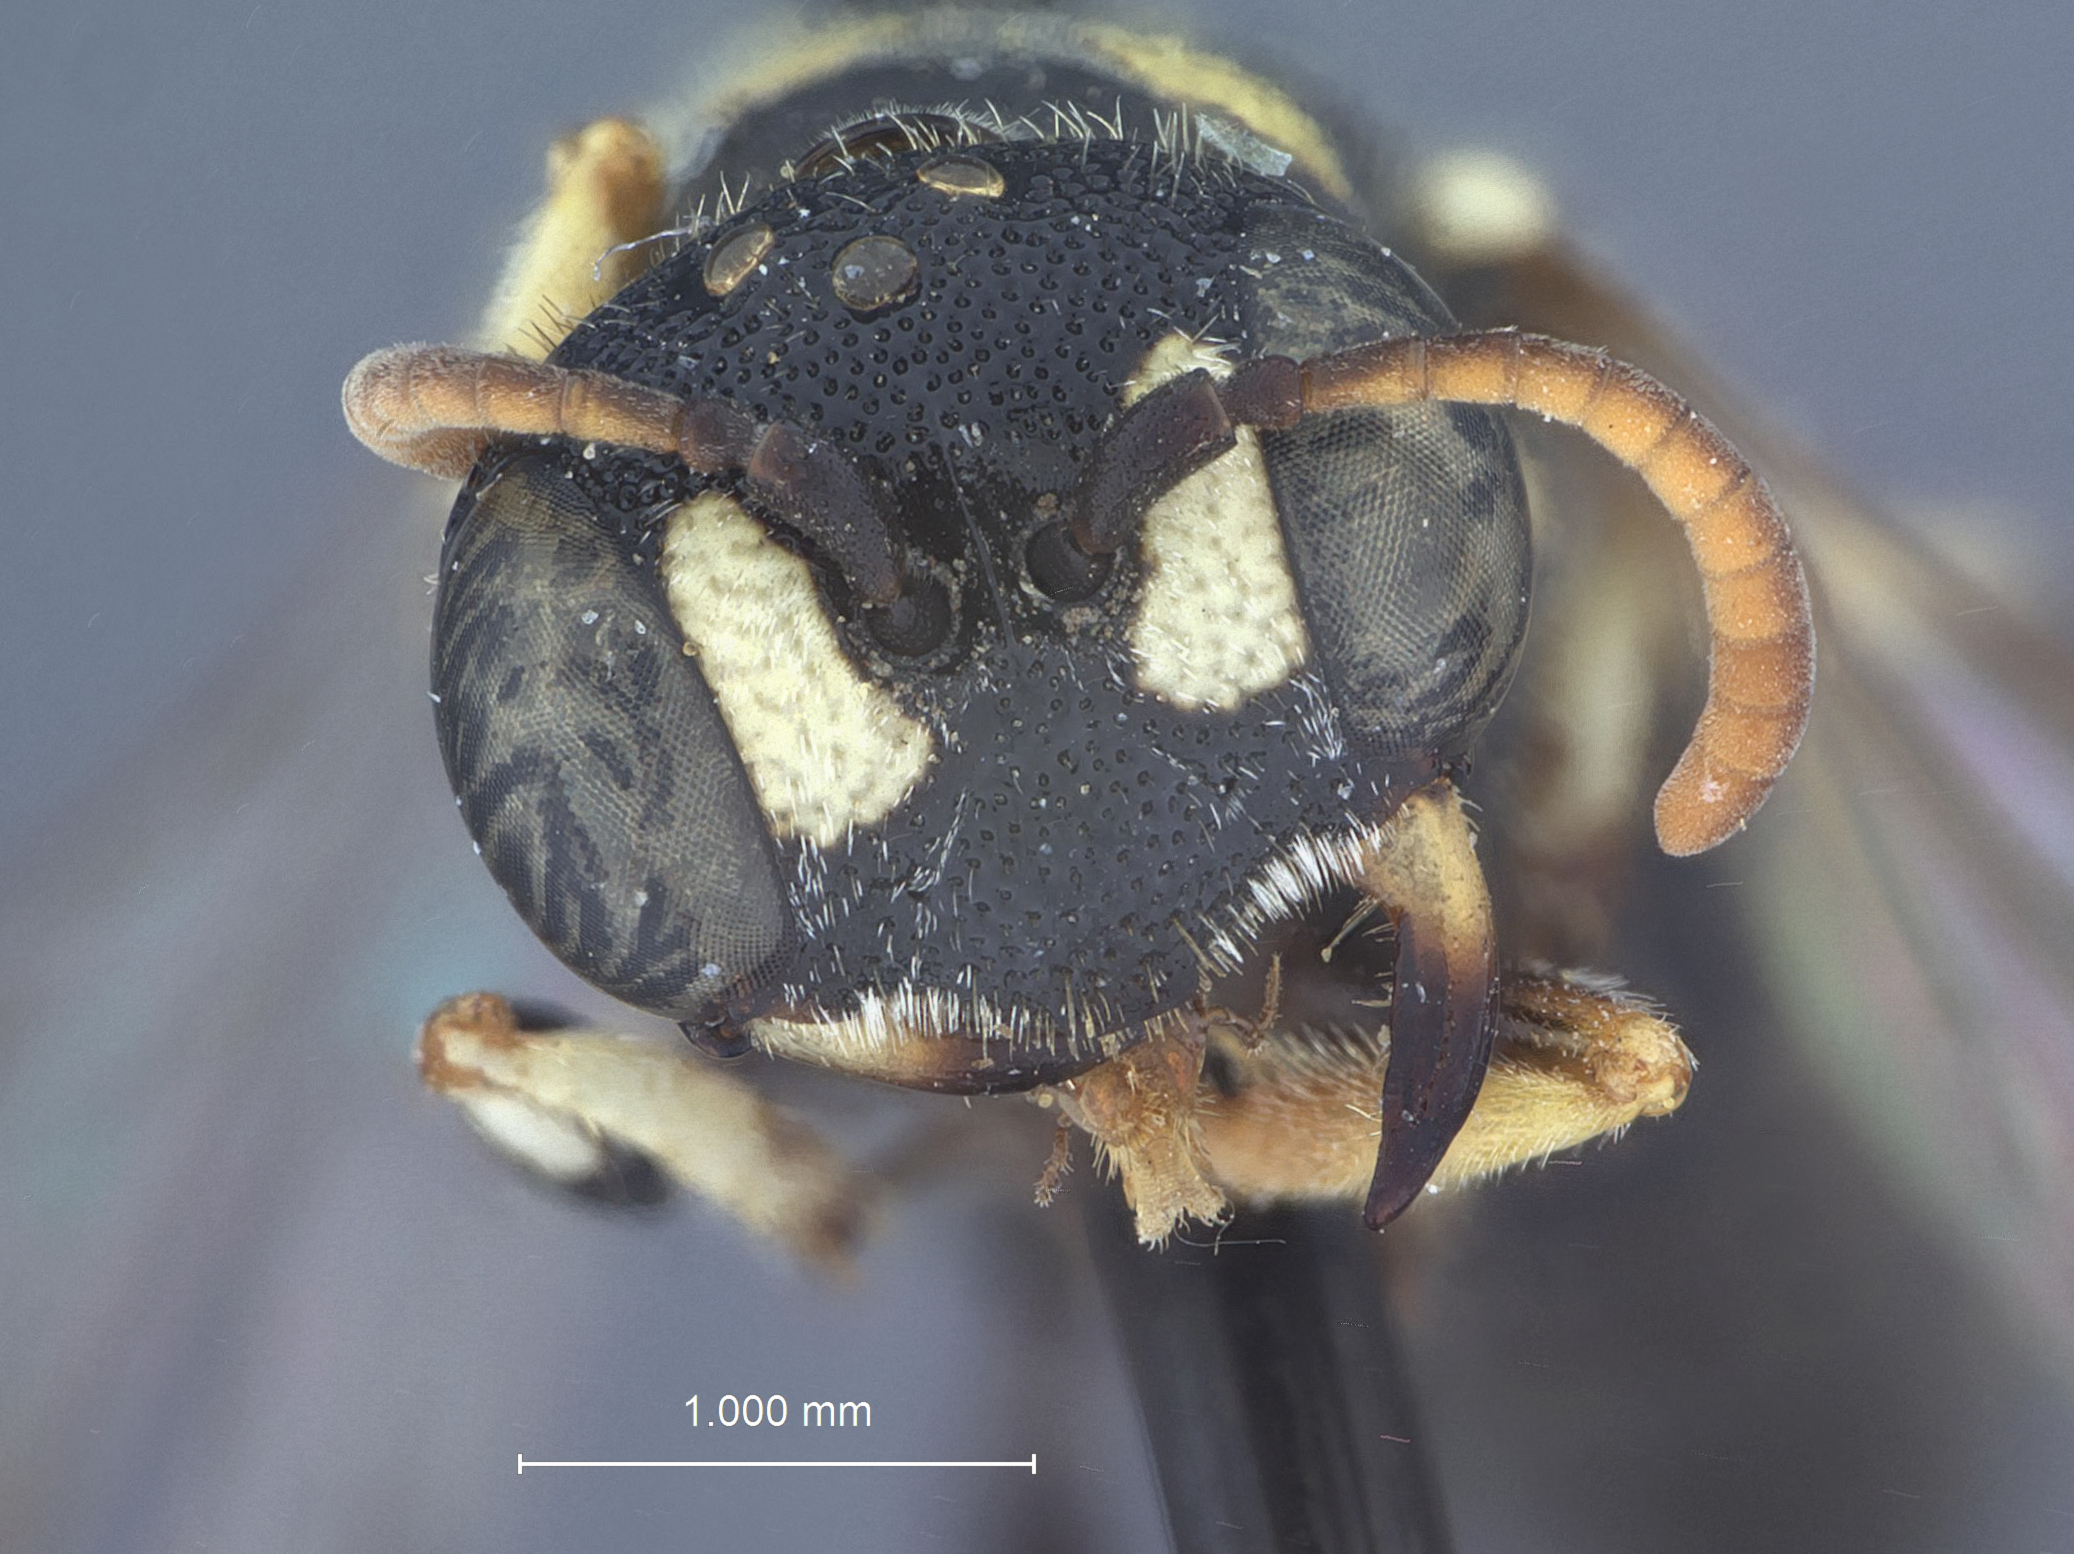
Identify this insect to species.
Cerceris butleri
